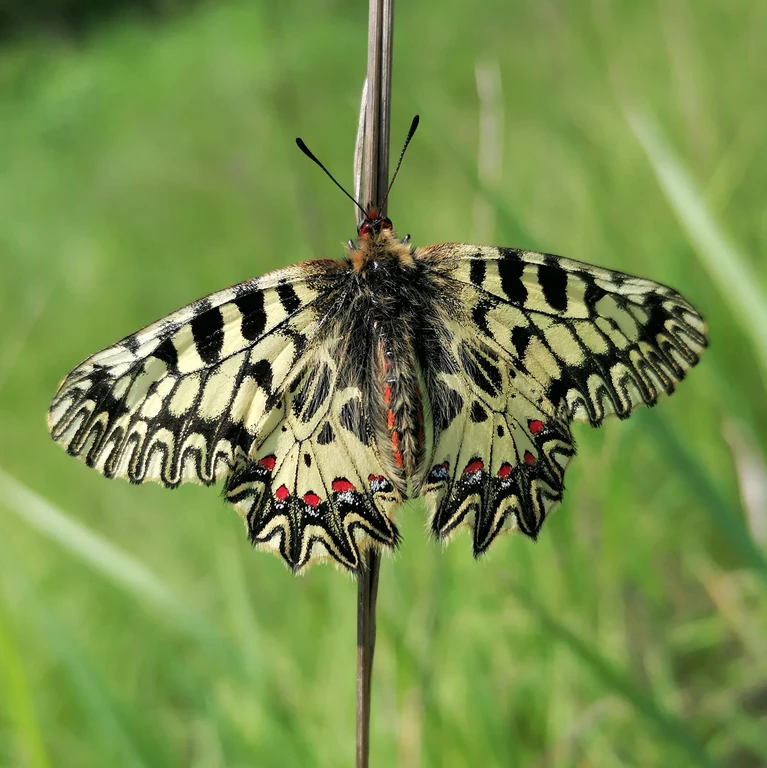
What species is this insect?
Zerynthia polyxena
